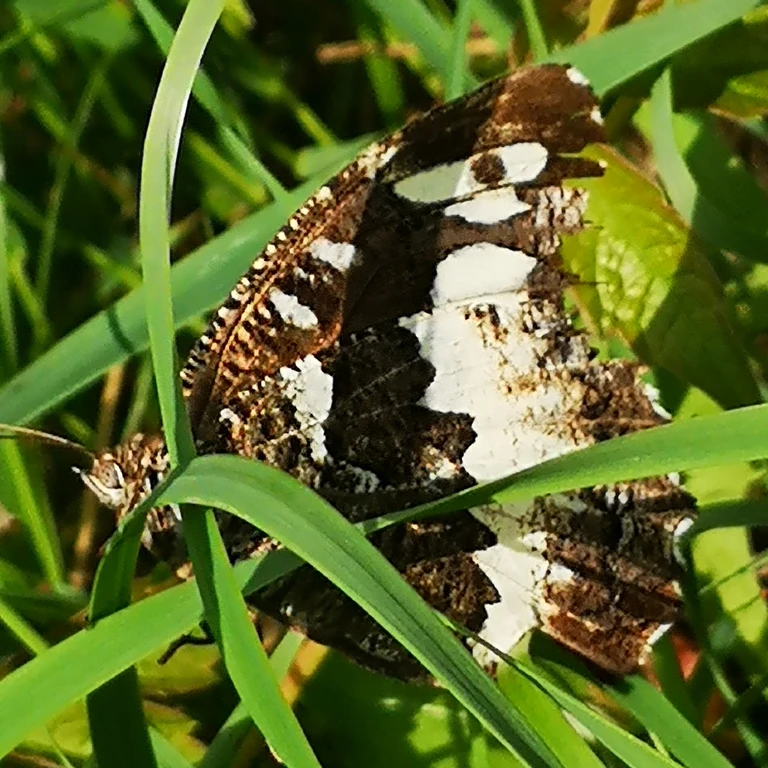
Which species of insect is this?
Brintesia circe
